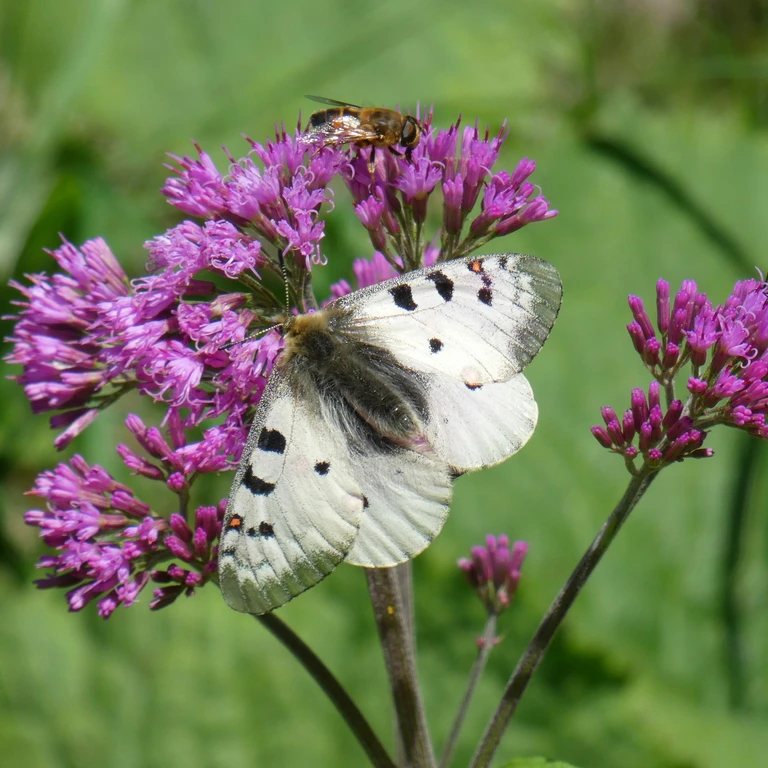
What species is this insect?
Parnassius phoebus
